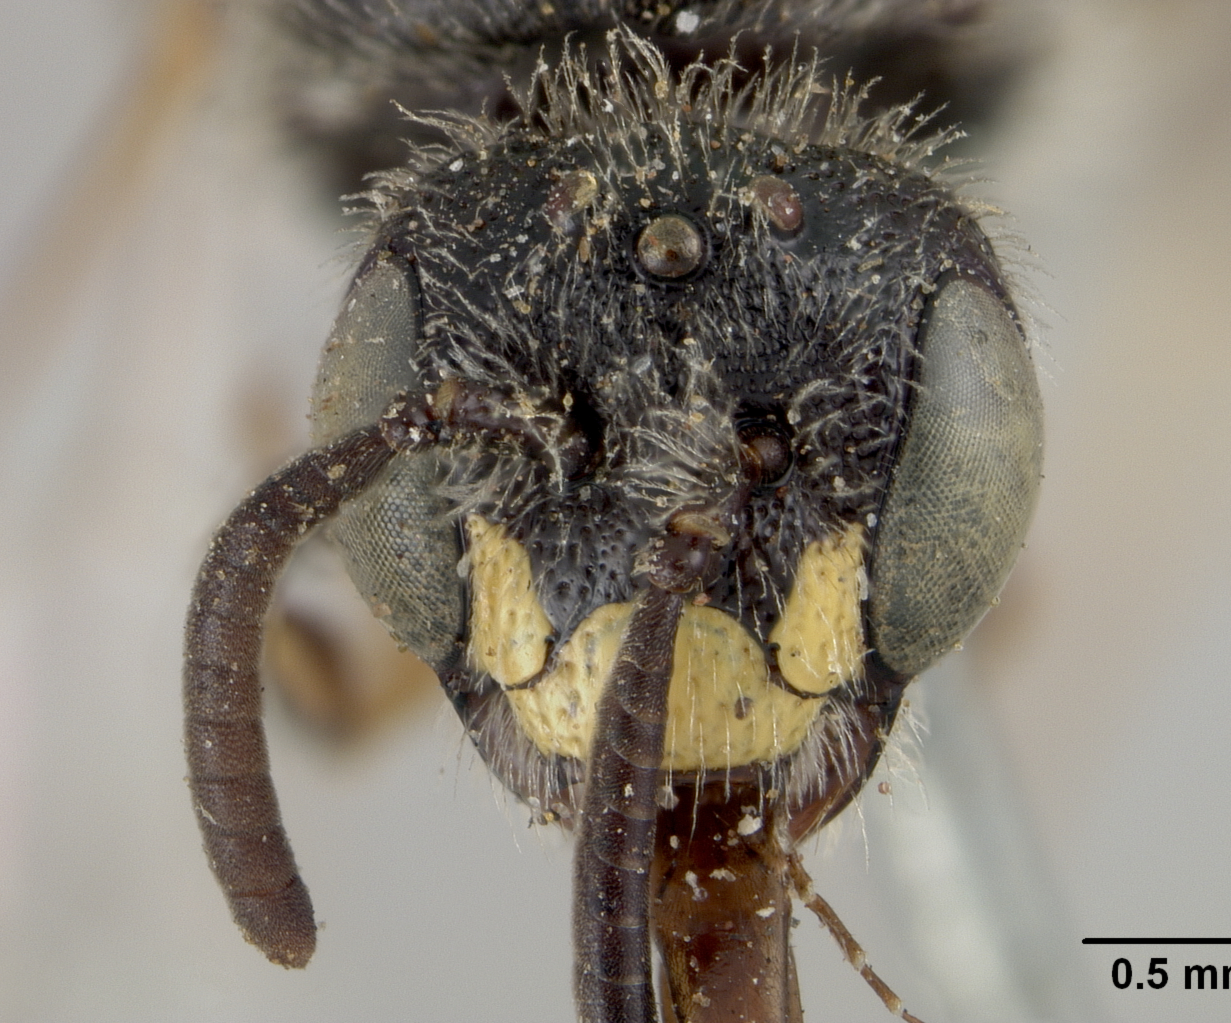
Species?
Panurginus albitarsis
